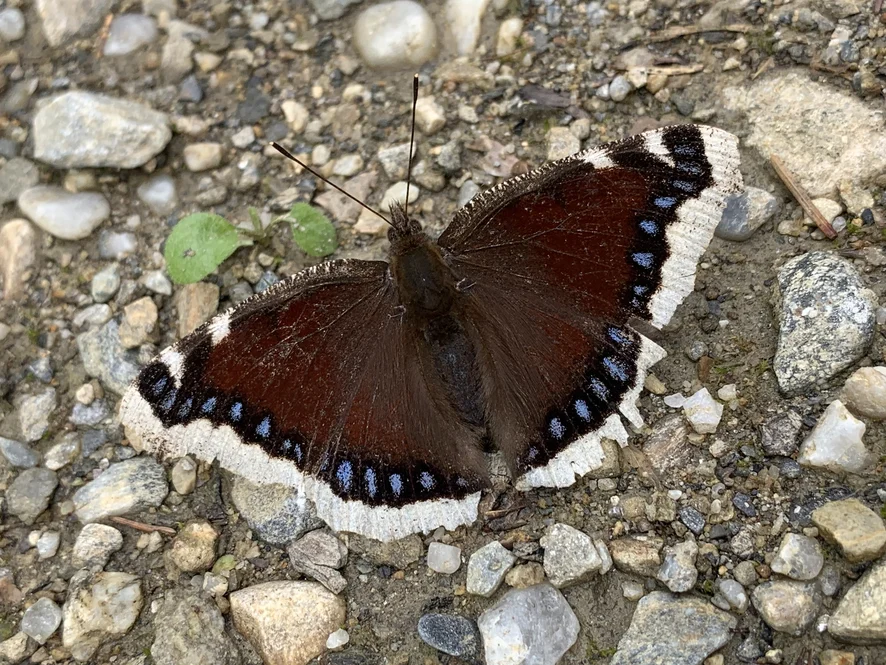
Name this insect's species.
Nymphalis antiopa
